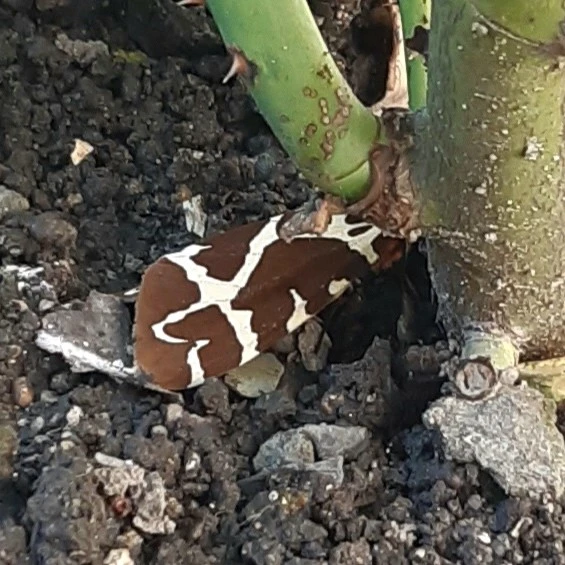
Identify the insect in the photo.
Arctia caja
